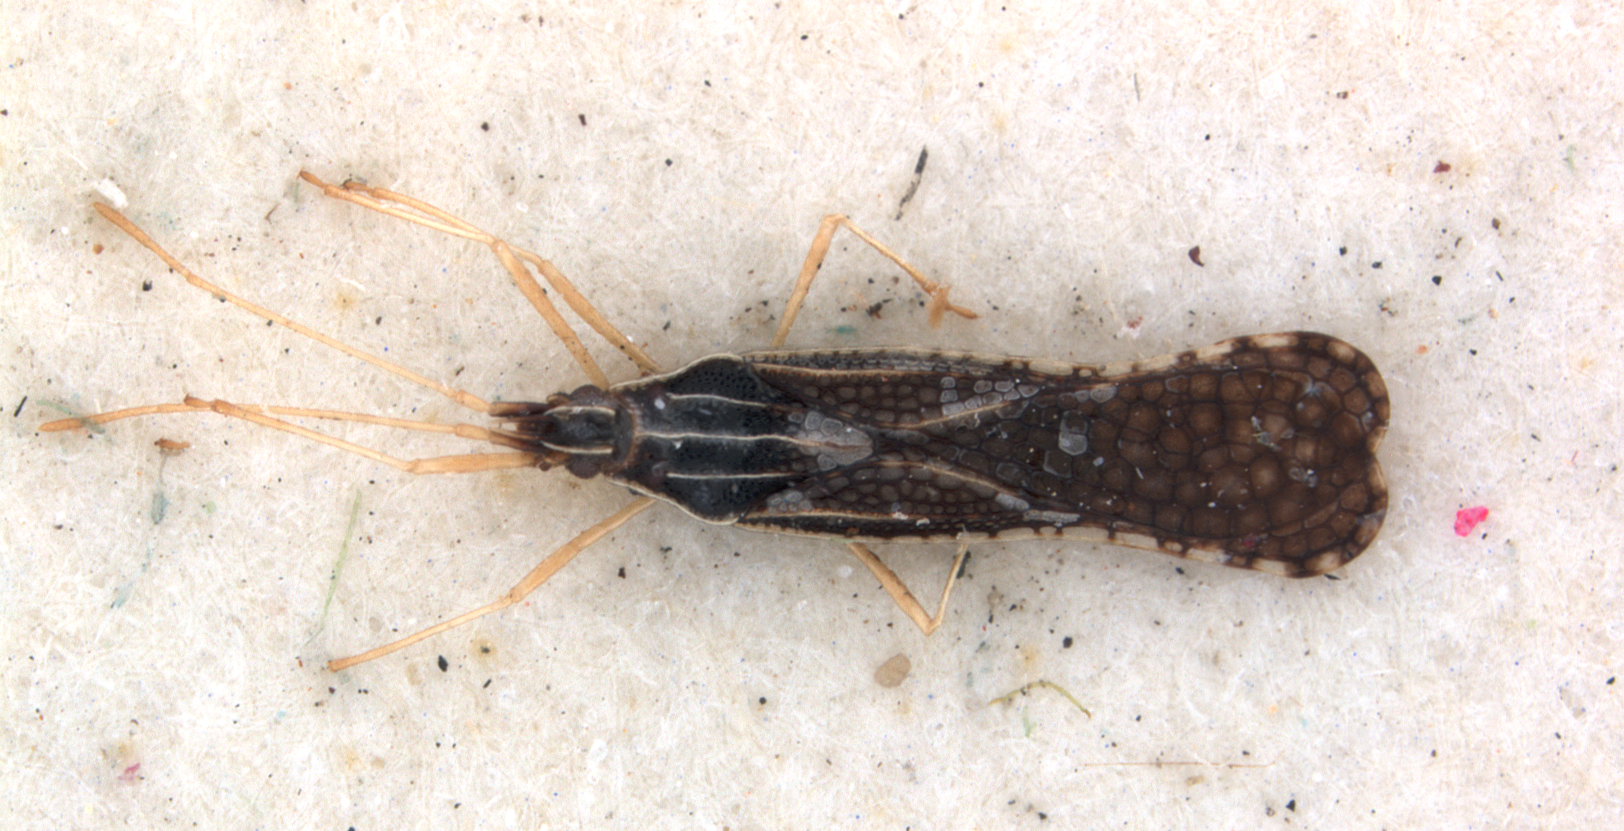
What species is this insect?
Abdastartus longulus
